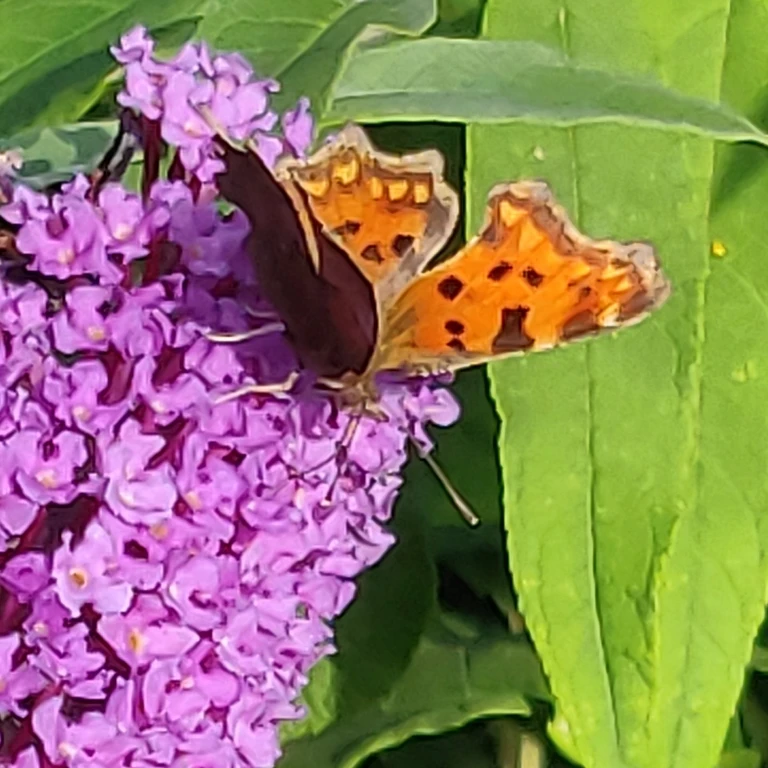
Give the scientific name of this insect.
Polygonia c-album
